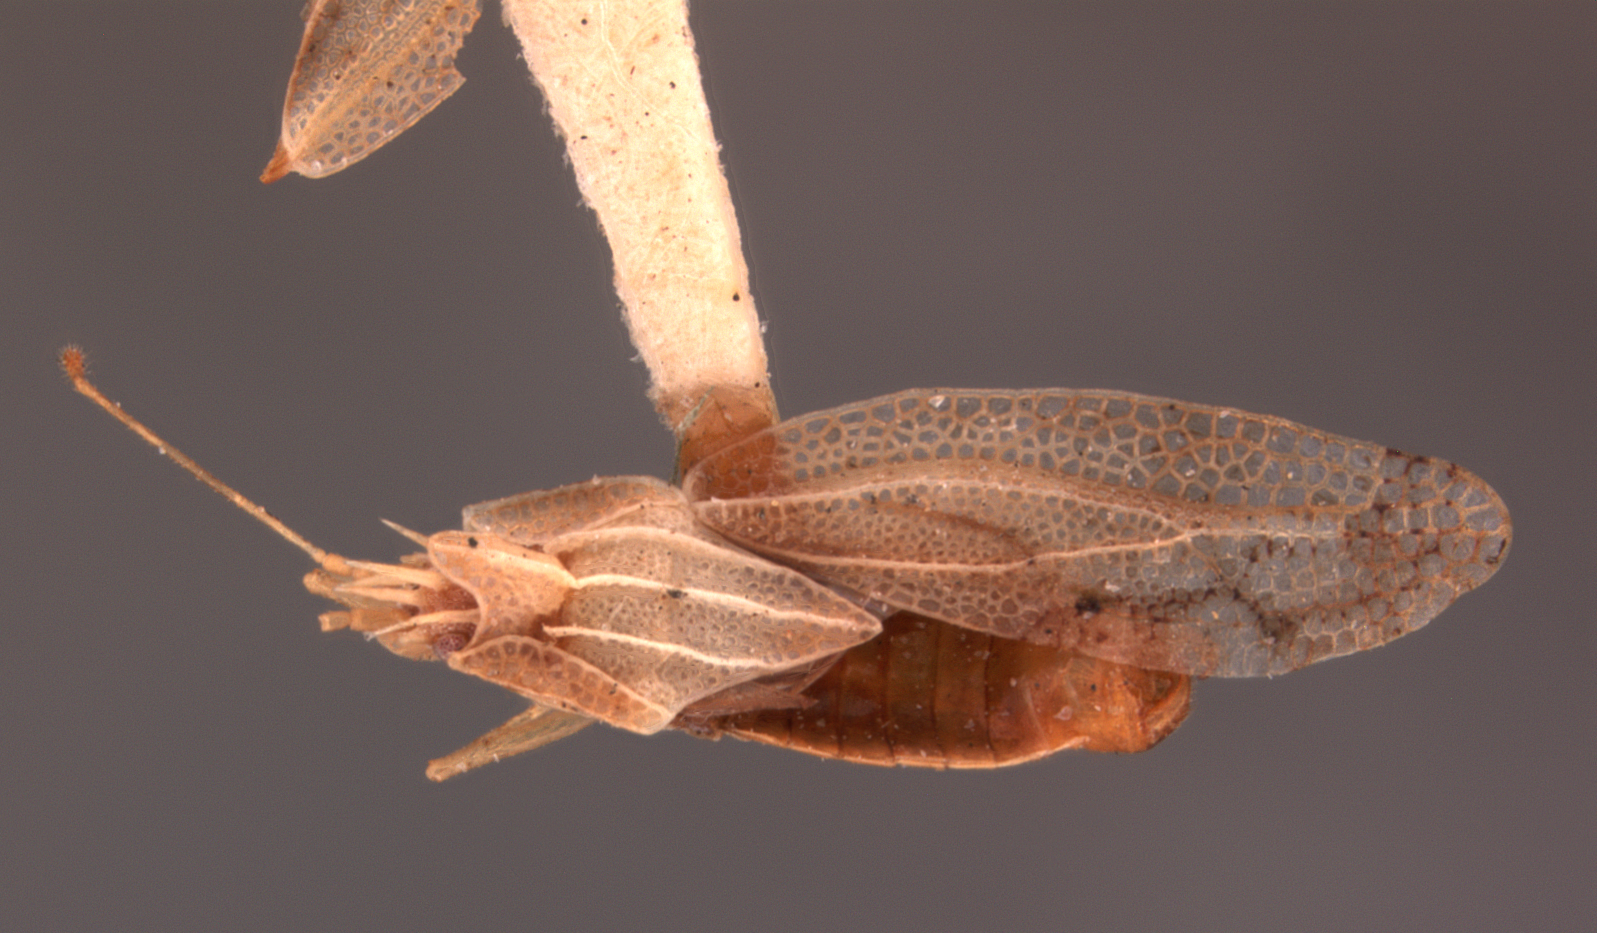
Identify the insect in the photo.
Leptodictya plana
